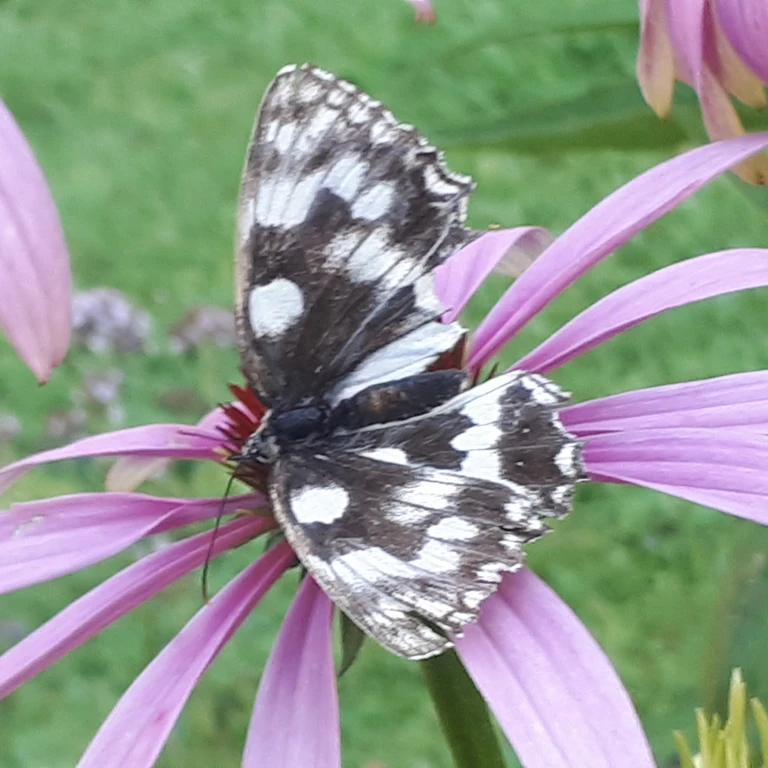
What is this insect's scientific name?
Melanargia galathea
